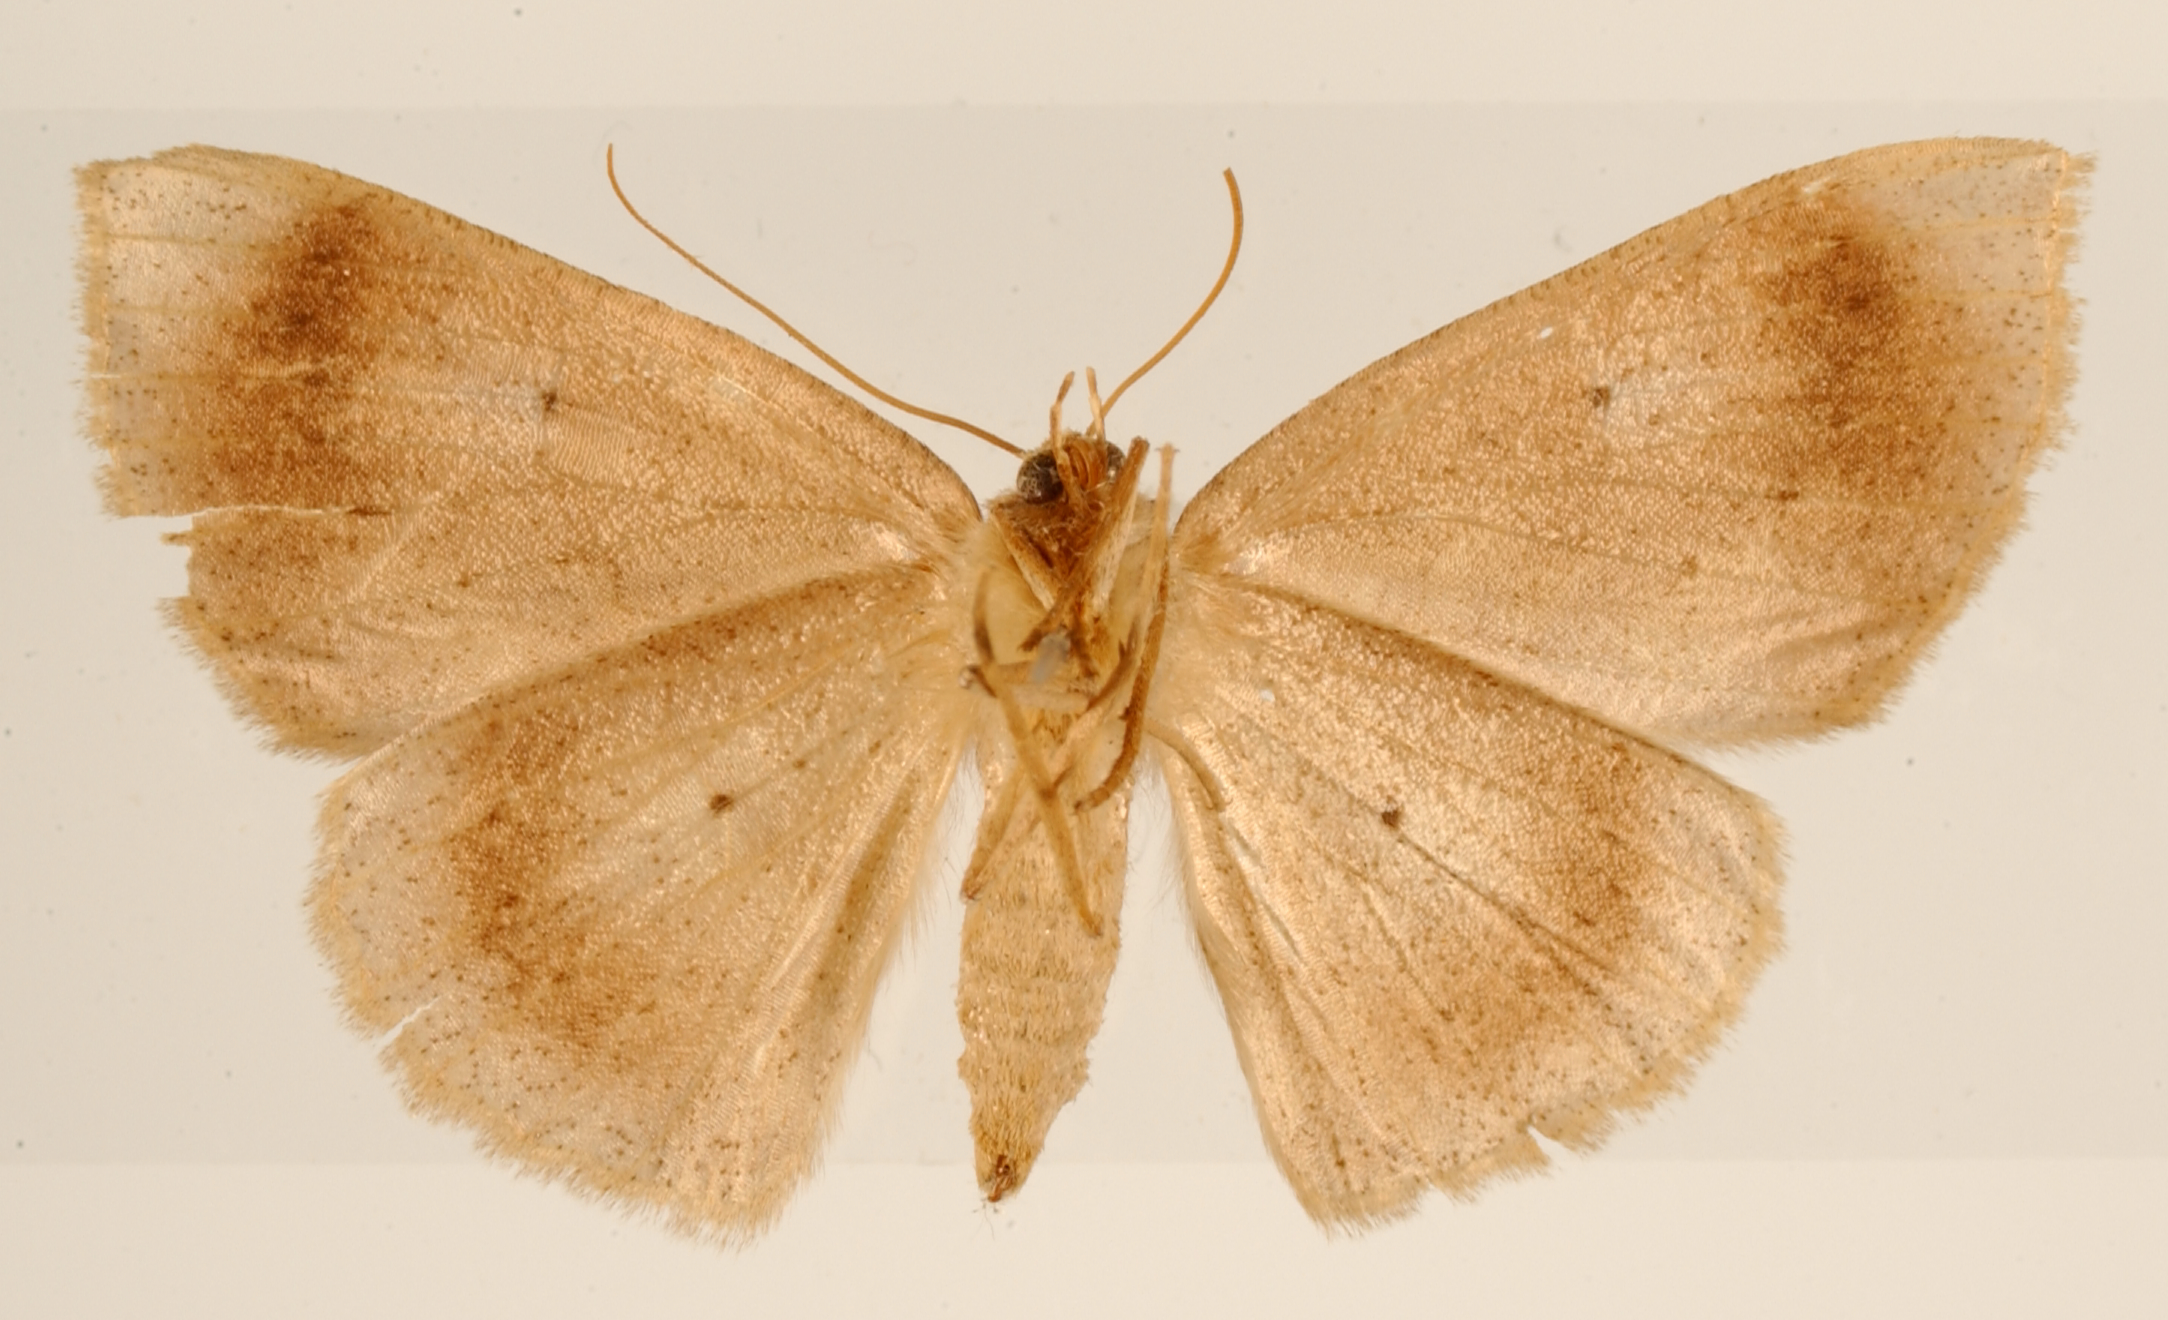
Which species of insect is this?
Sabulodes paraniebla
